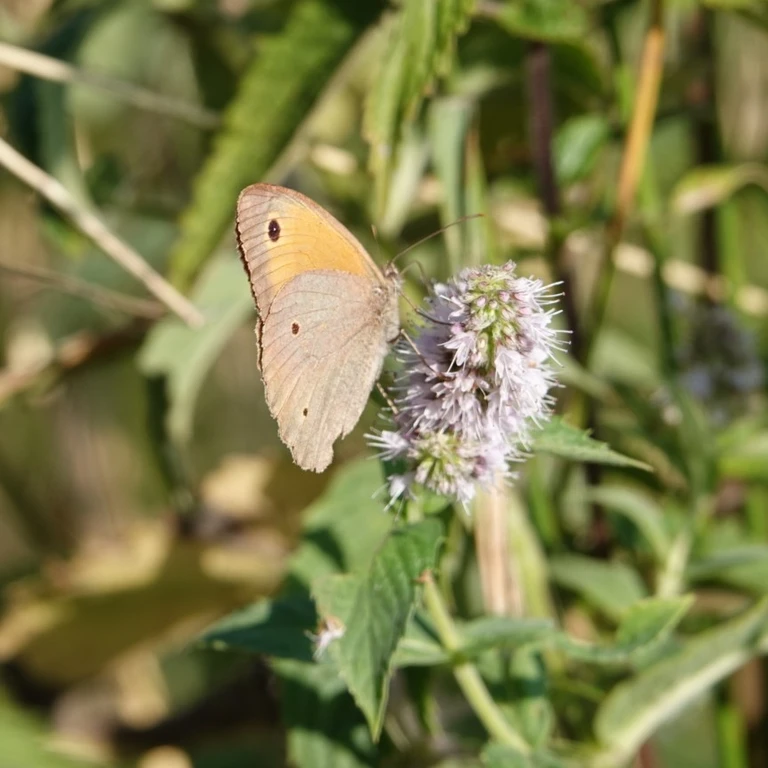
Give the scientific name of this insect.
Maniola jurtina
